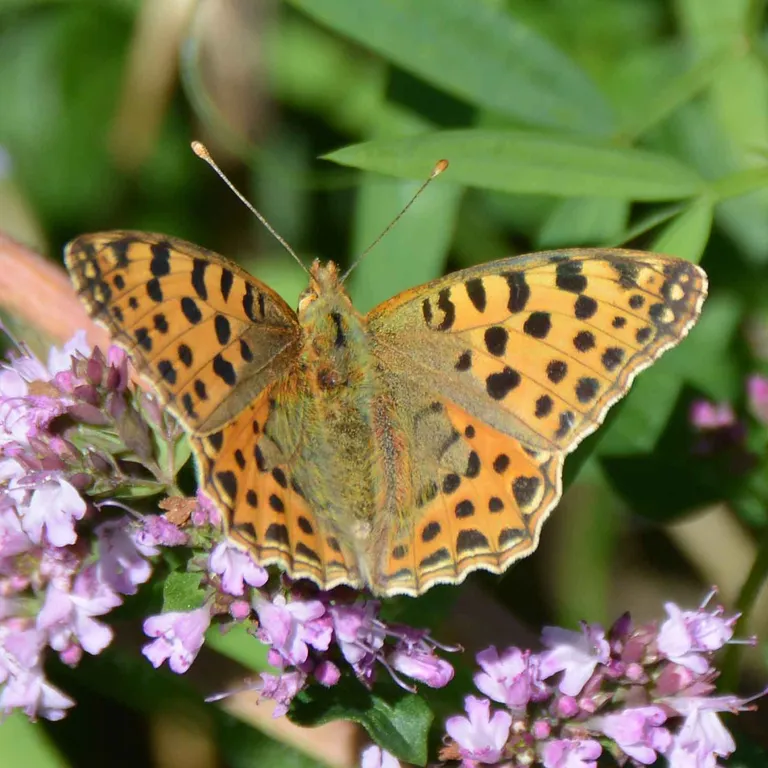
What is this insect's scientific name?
Issoria lathonia
